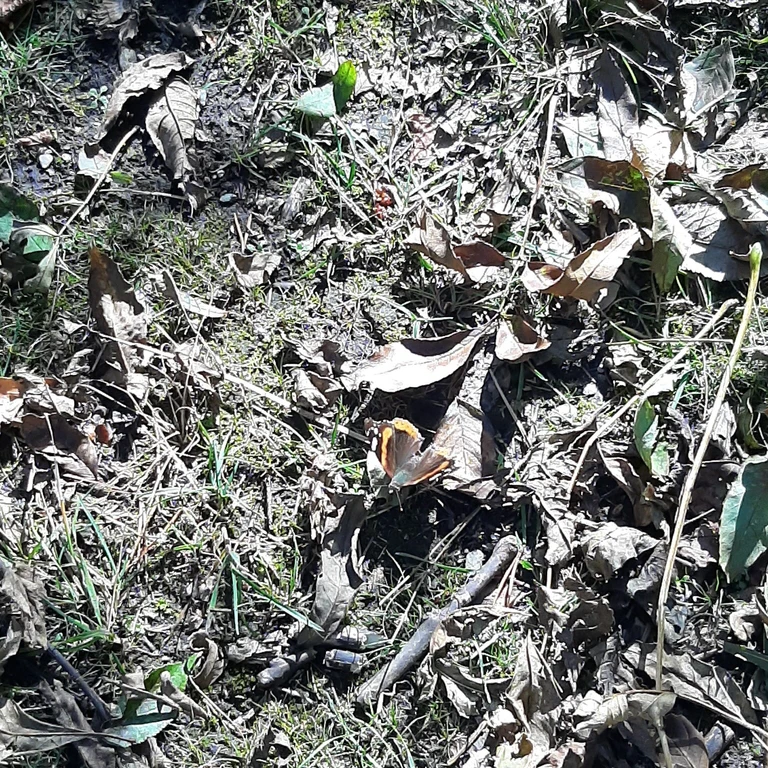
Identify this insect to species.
Vanessa atalanta
